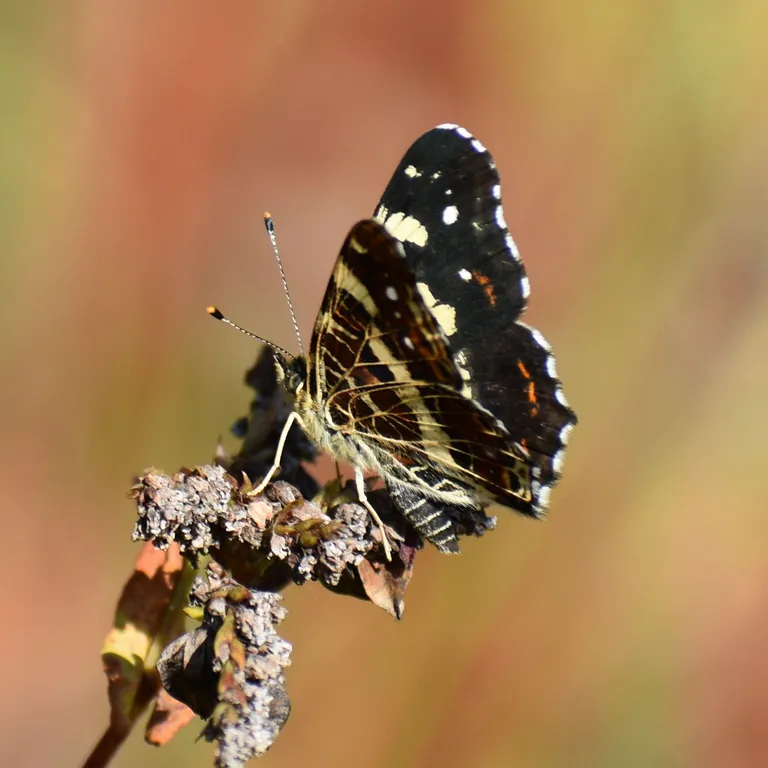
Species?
Araschnia levana
